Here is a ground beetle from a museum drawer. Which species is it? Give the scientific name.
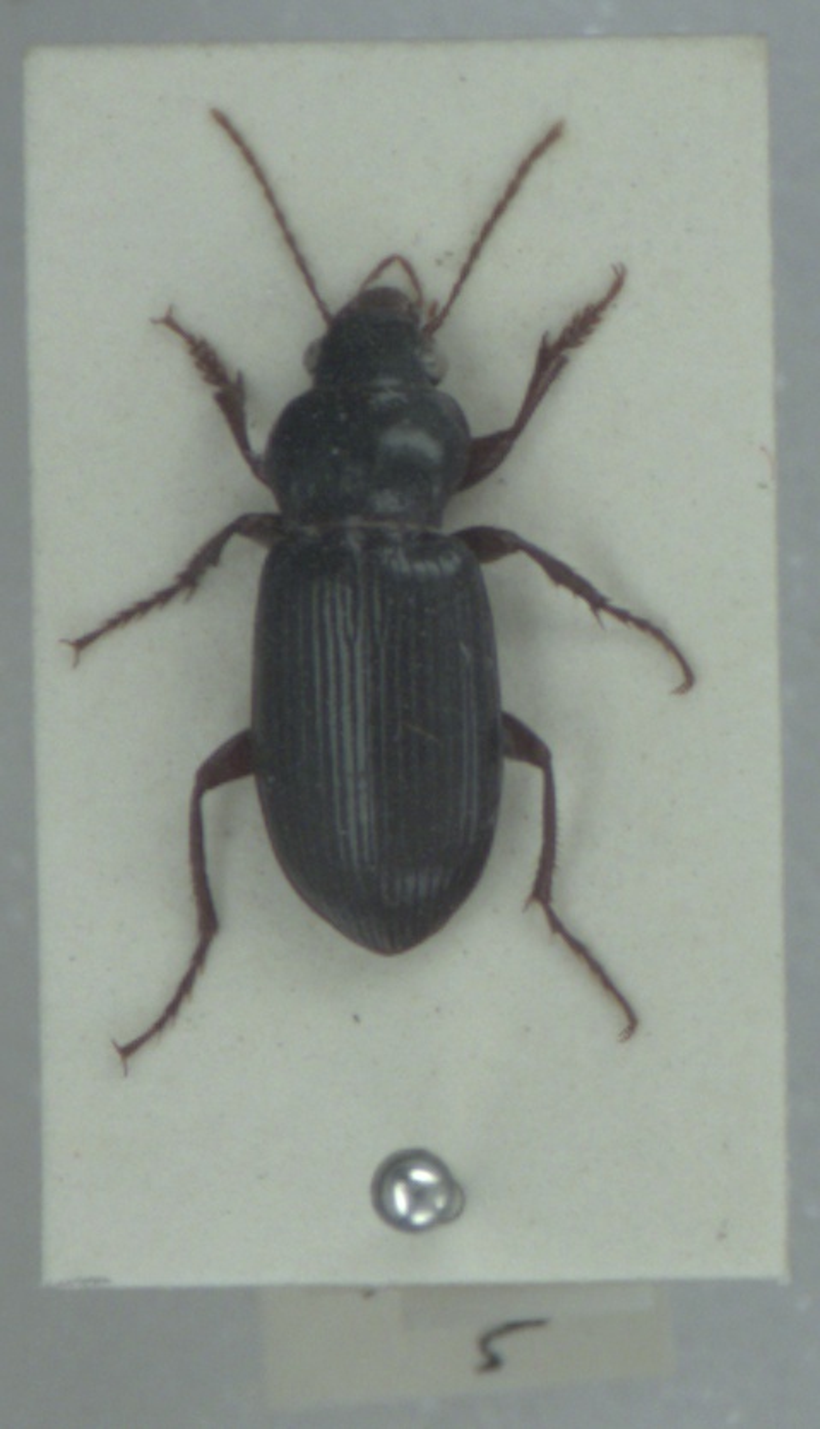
Amara convexiuscula
